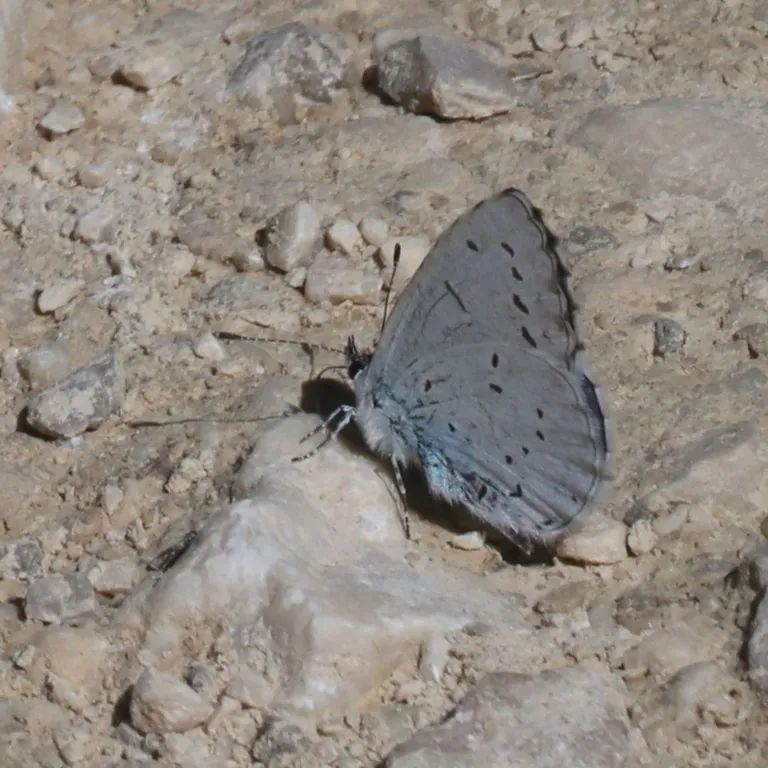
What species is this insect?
Celastrina argiolus
